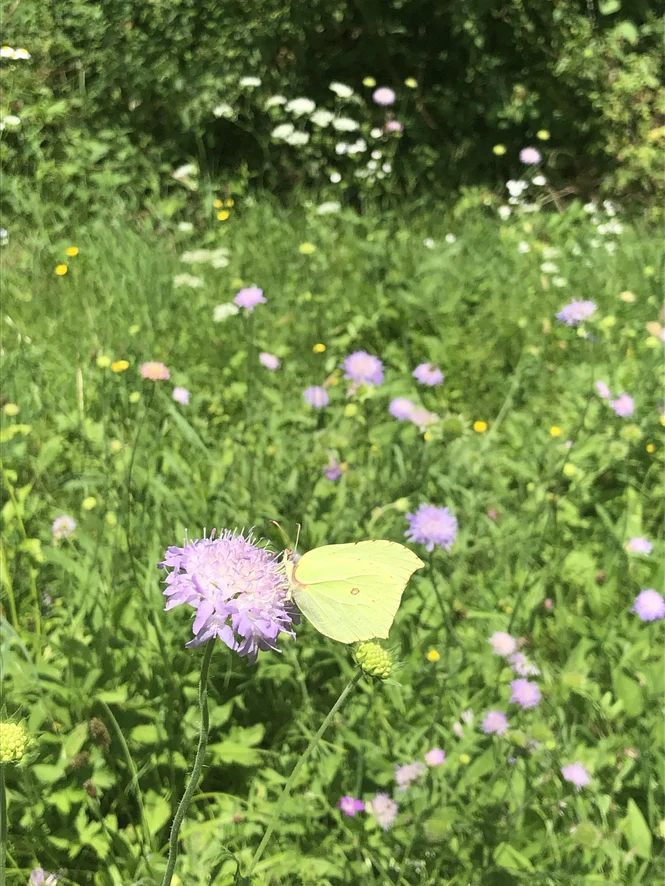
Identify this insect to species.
Gonepteryx rhamni
